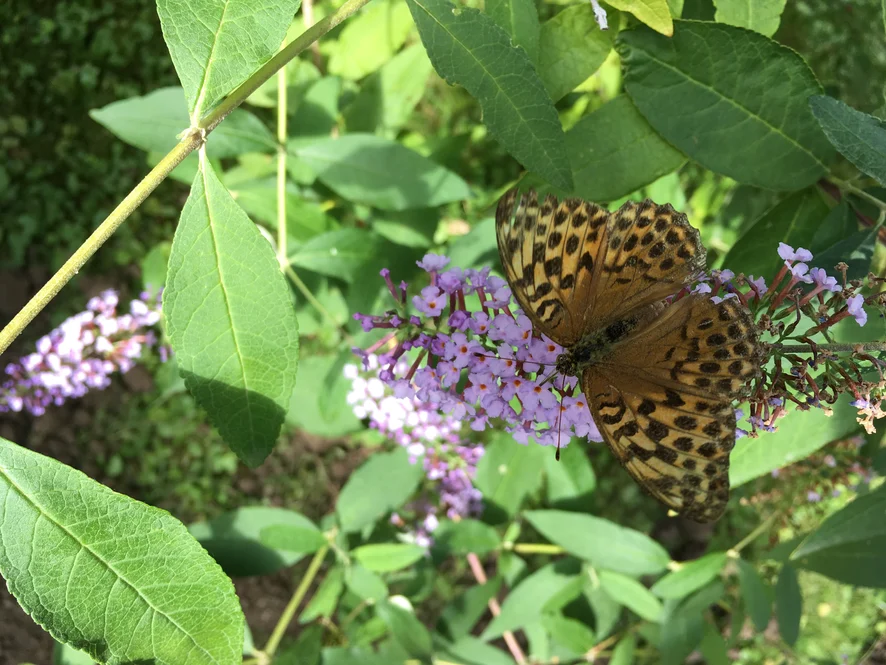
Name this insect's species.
Argynnis paphia
